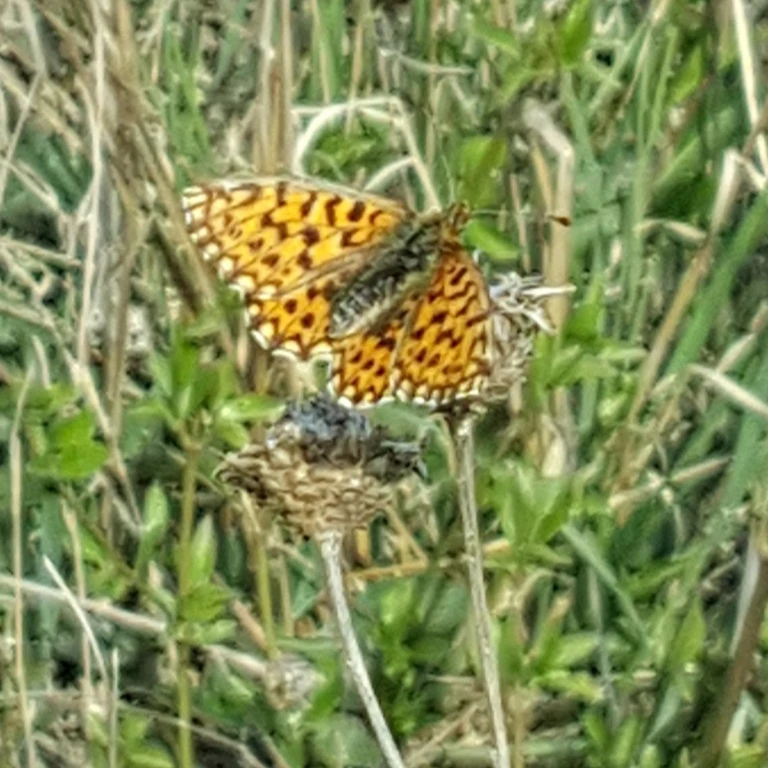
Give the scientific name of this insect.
Boloria dia
